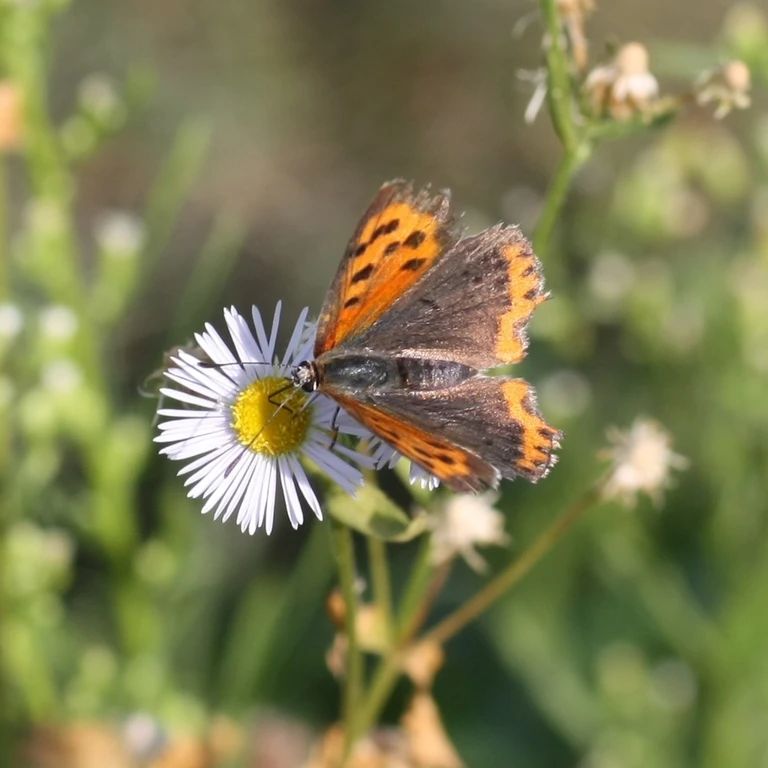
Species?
Lycaena phlaeas
